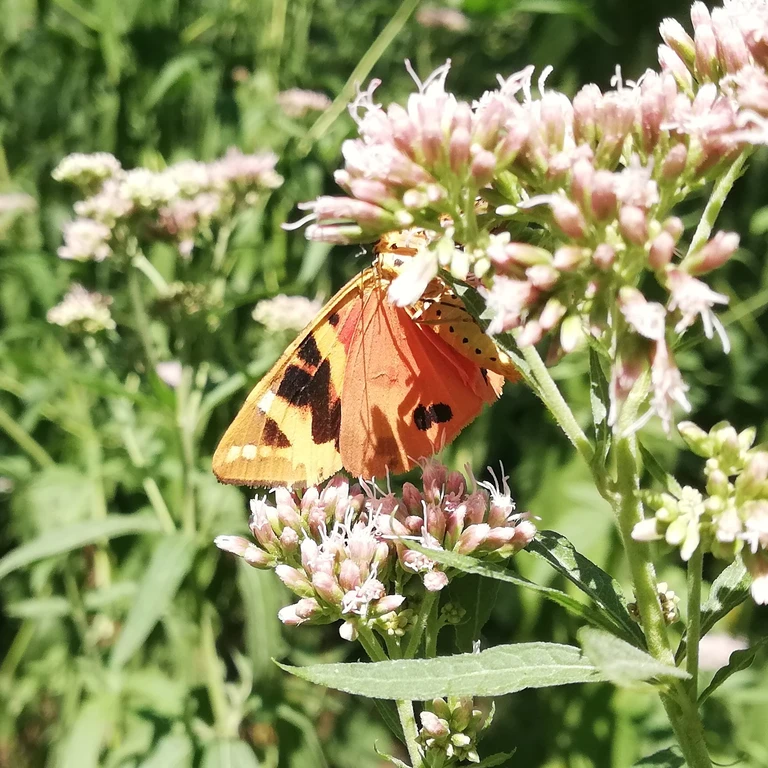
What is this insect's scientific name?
Euplagia quadripunctaria
